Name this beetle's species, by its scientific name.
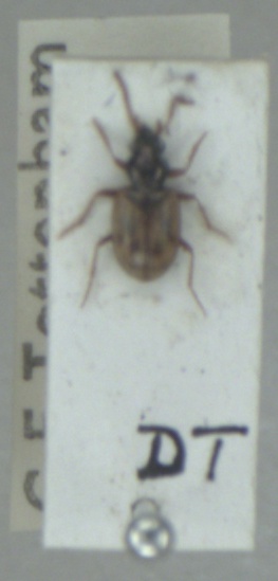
Bembidion pallidipenne
